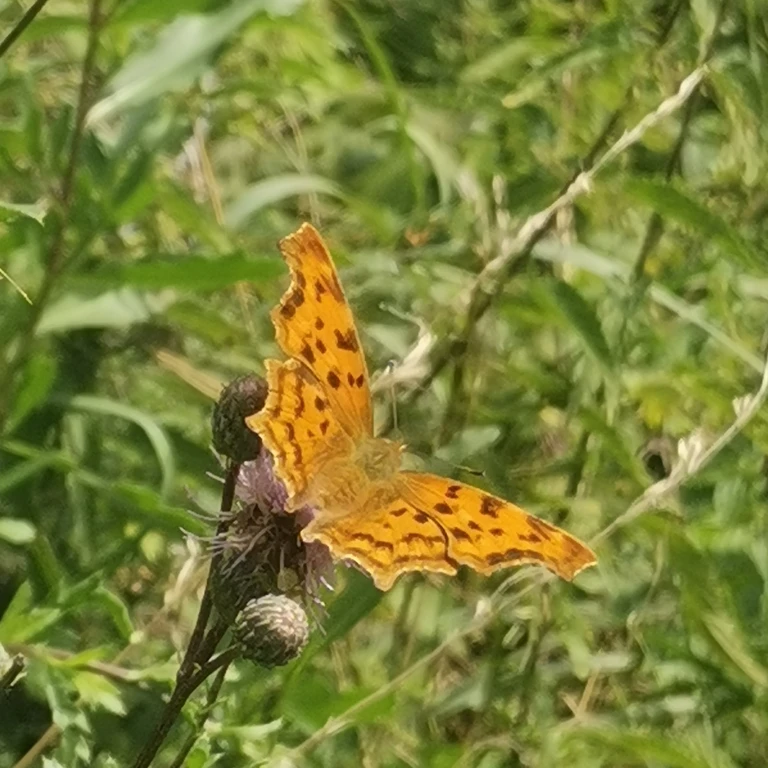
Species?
Polygonia c-album
